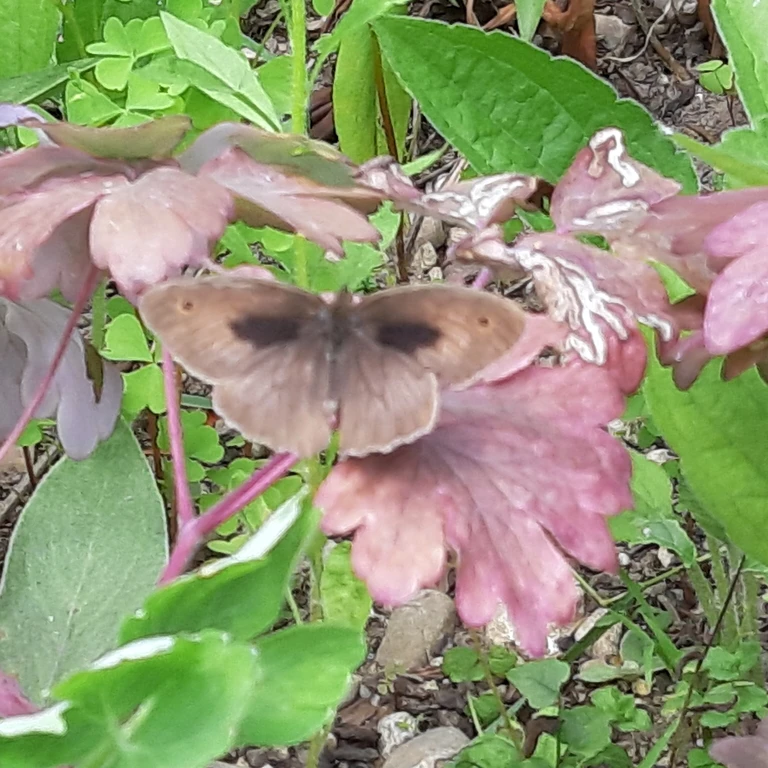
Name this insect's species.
Maniola jurtina
